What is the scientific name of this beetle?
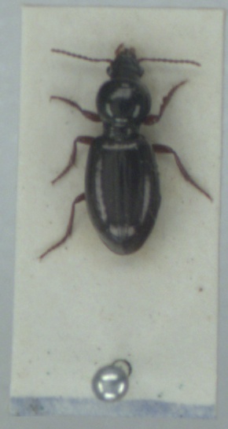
Miscodera arctica
